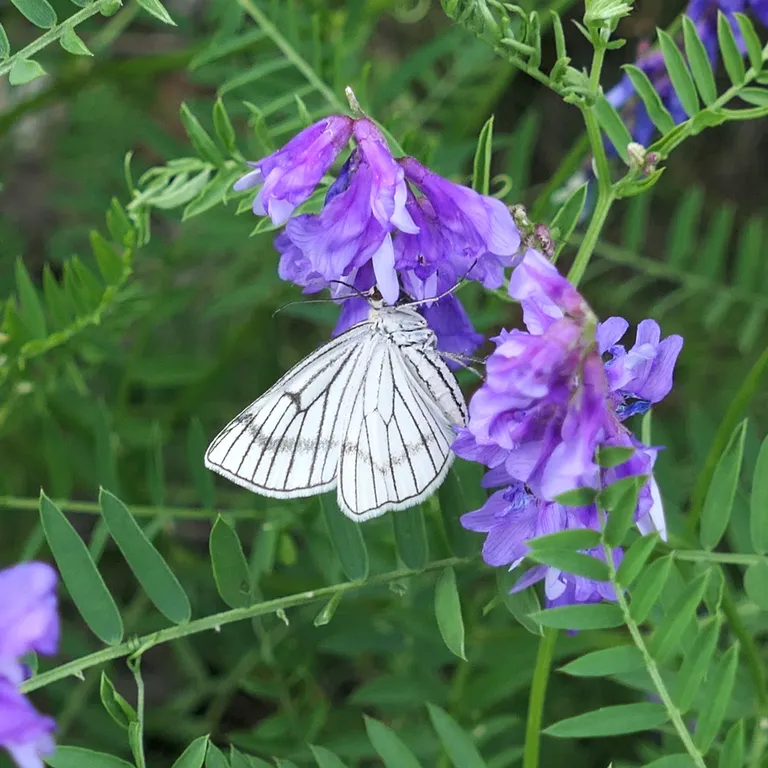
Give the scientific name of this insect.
Siona lineata
